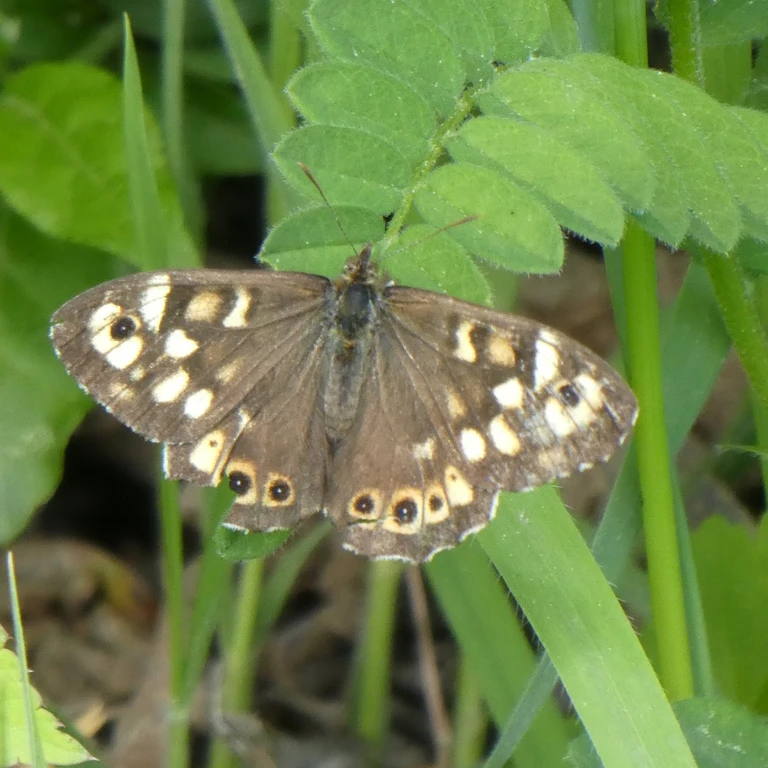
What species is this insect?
Pararge aegeria
